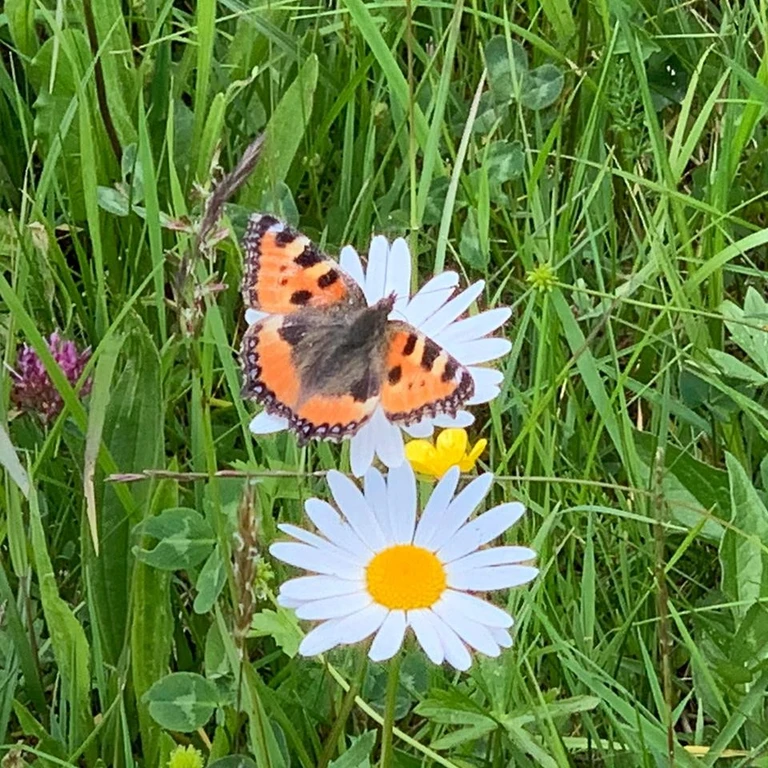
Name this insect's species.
Aglais urticae
